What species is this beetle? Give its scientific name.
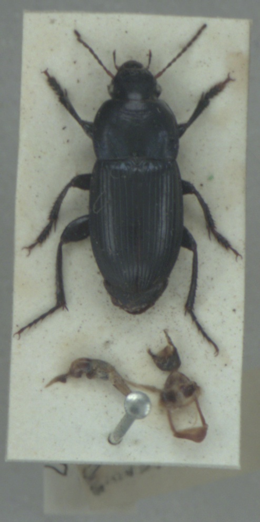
Harpalus dimidiatus
